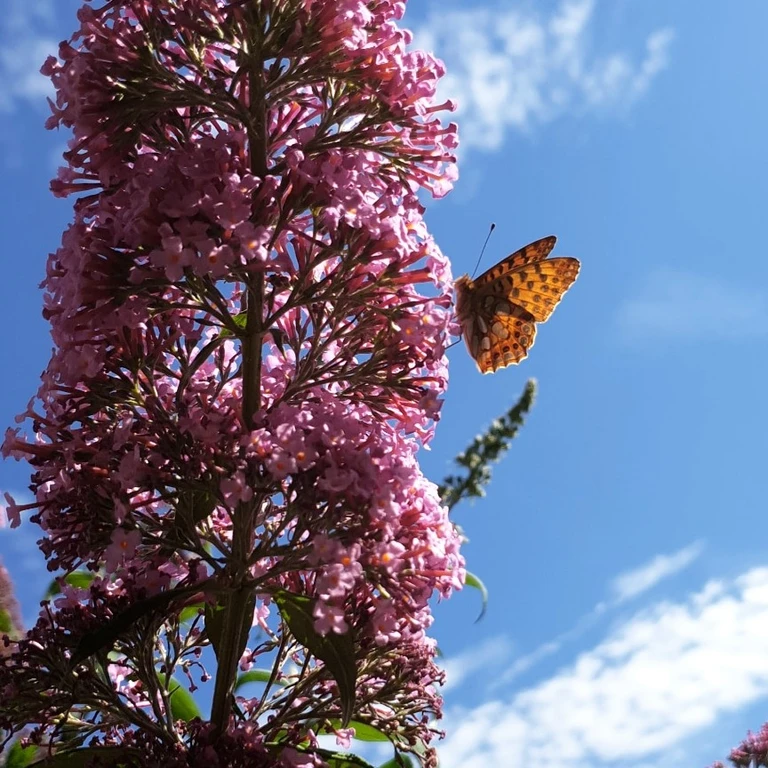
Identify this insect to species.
Issoria lathonia
